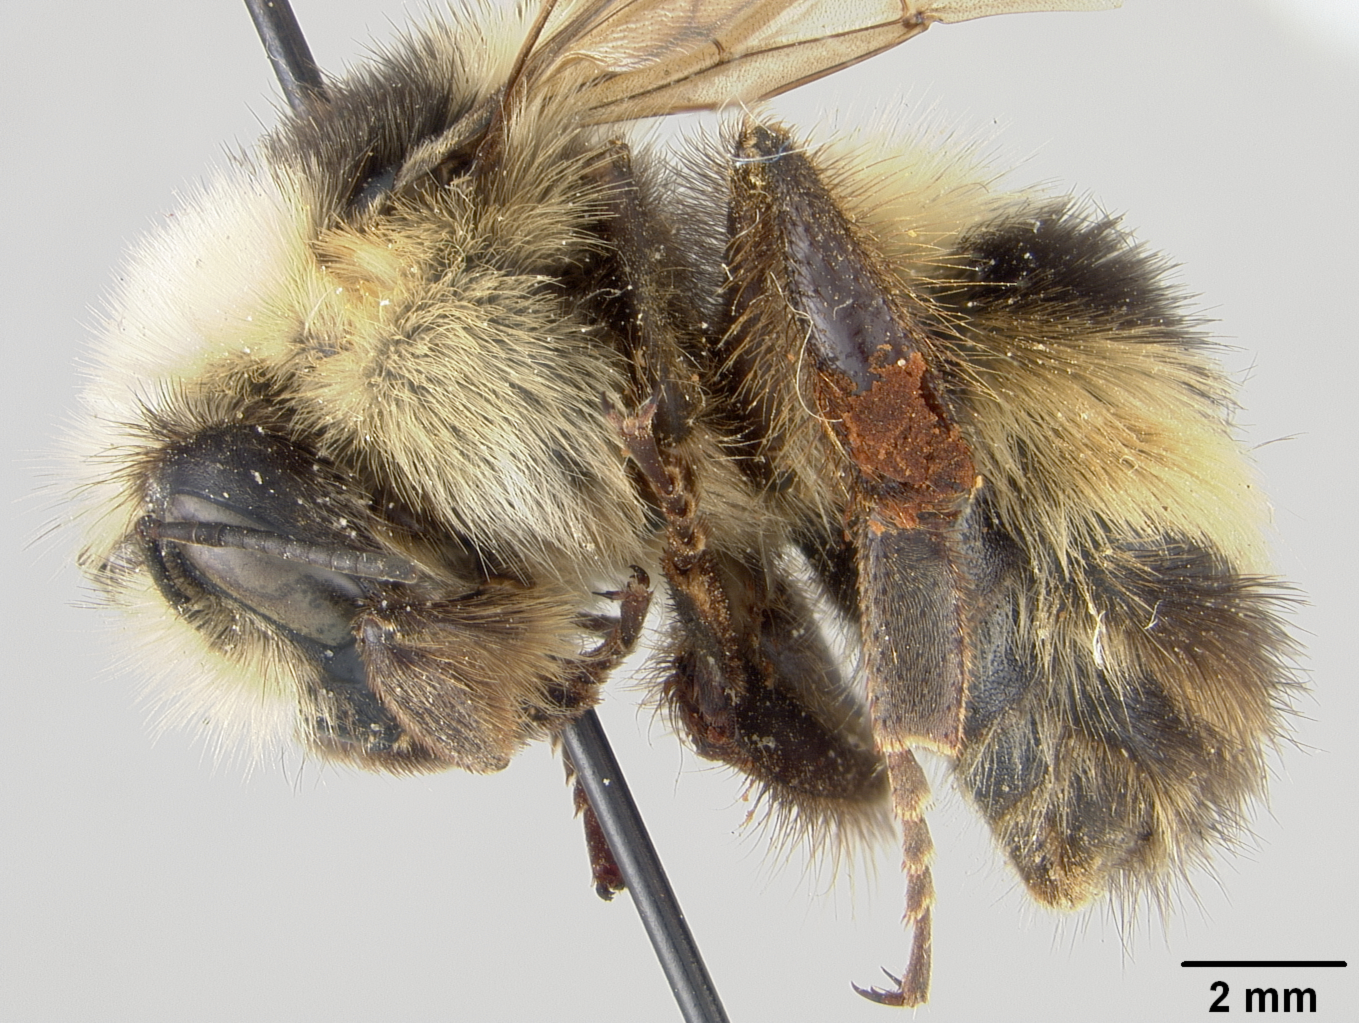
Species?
Pyrobombus cascadensis
